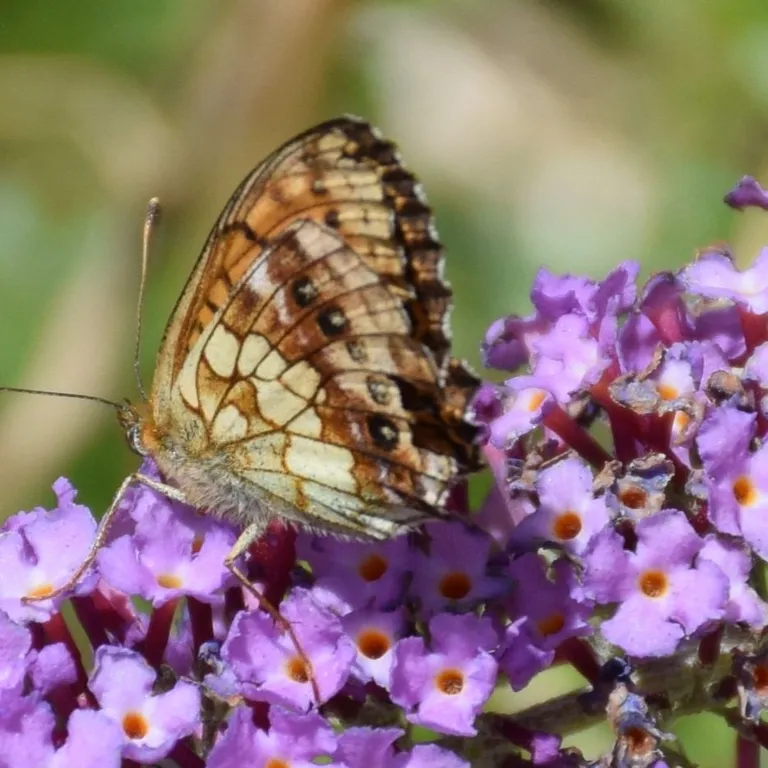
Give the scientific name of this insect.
Brenthis ino
